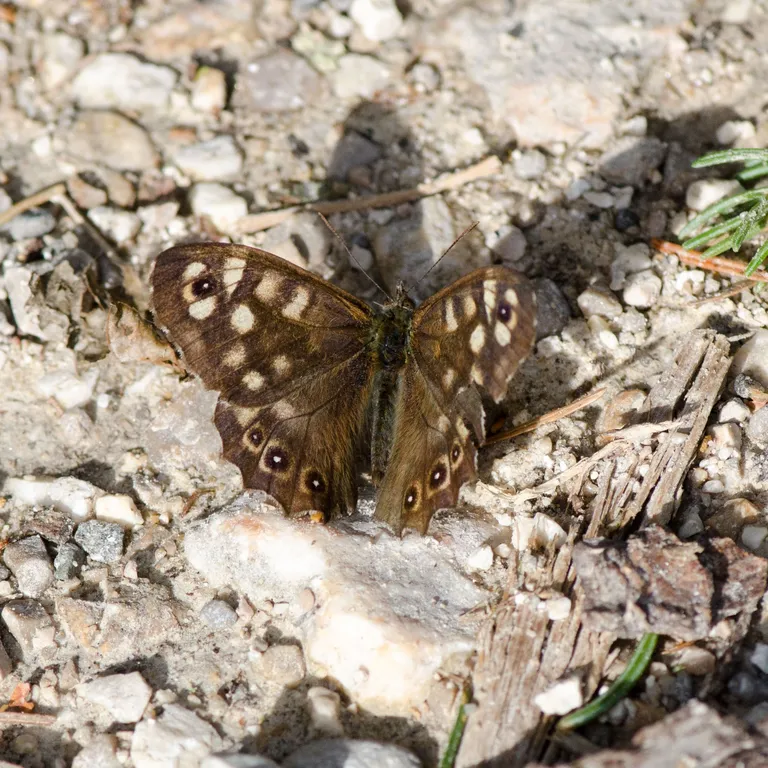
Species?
Pararge aegeria
